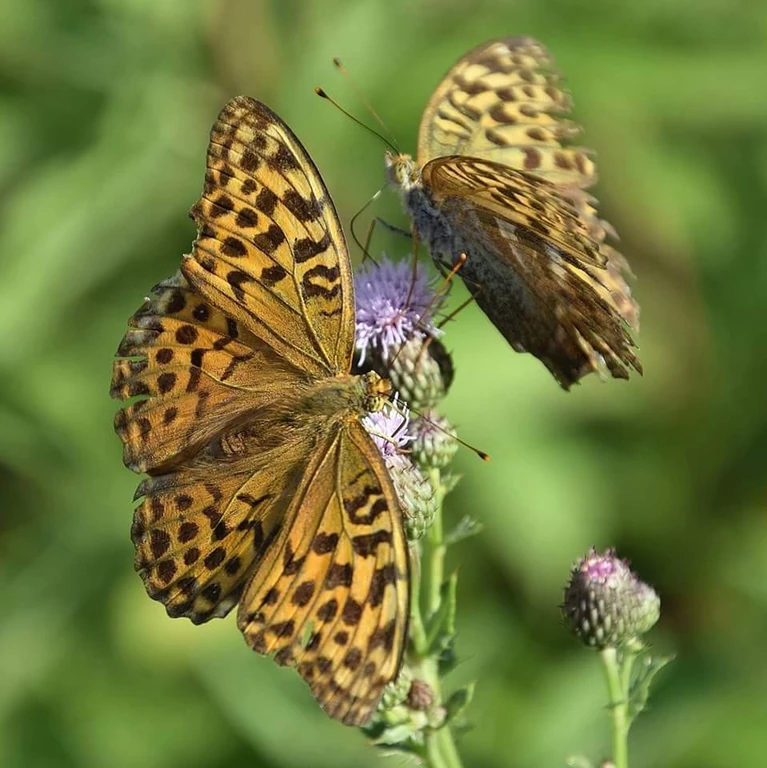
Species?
Argynnis paphia
